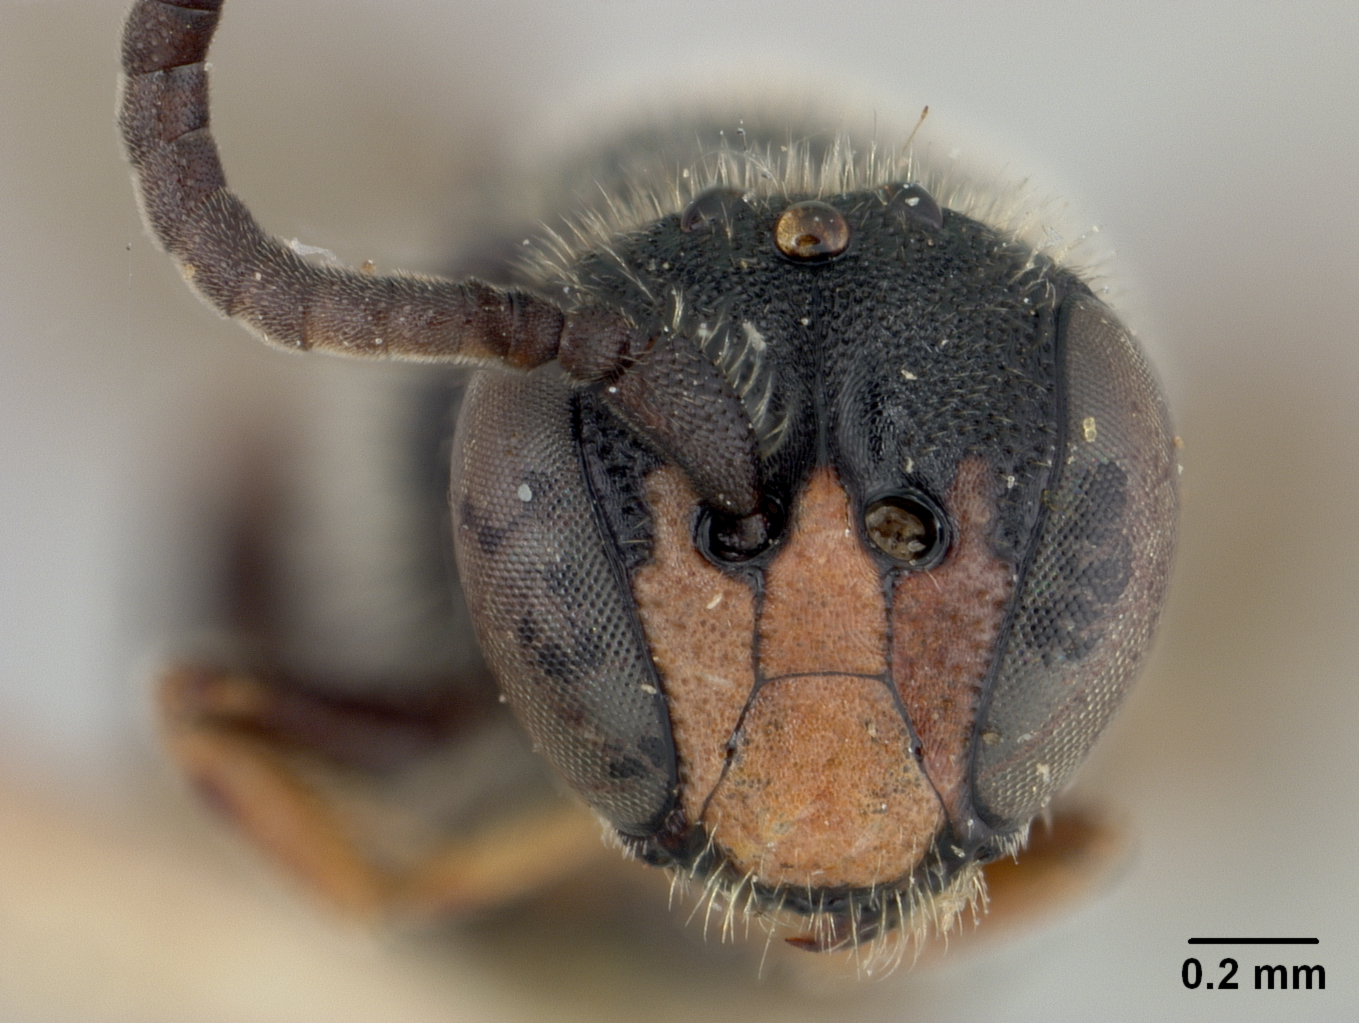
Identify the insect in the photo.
Prosopis rudbeckiae
